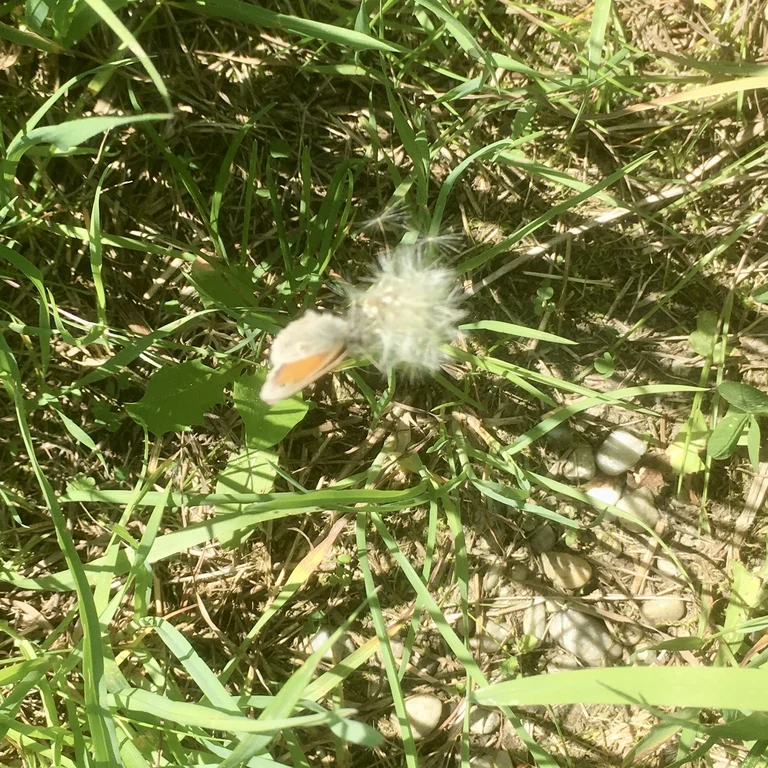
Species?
Coenonympha pamphilus
